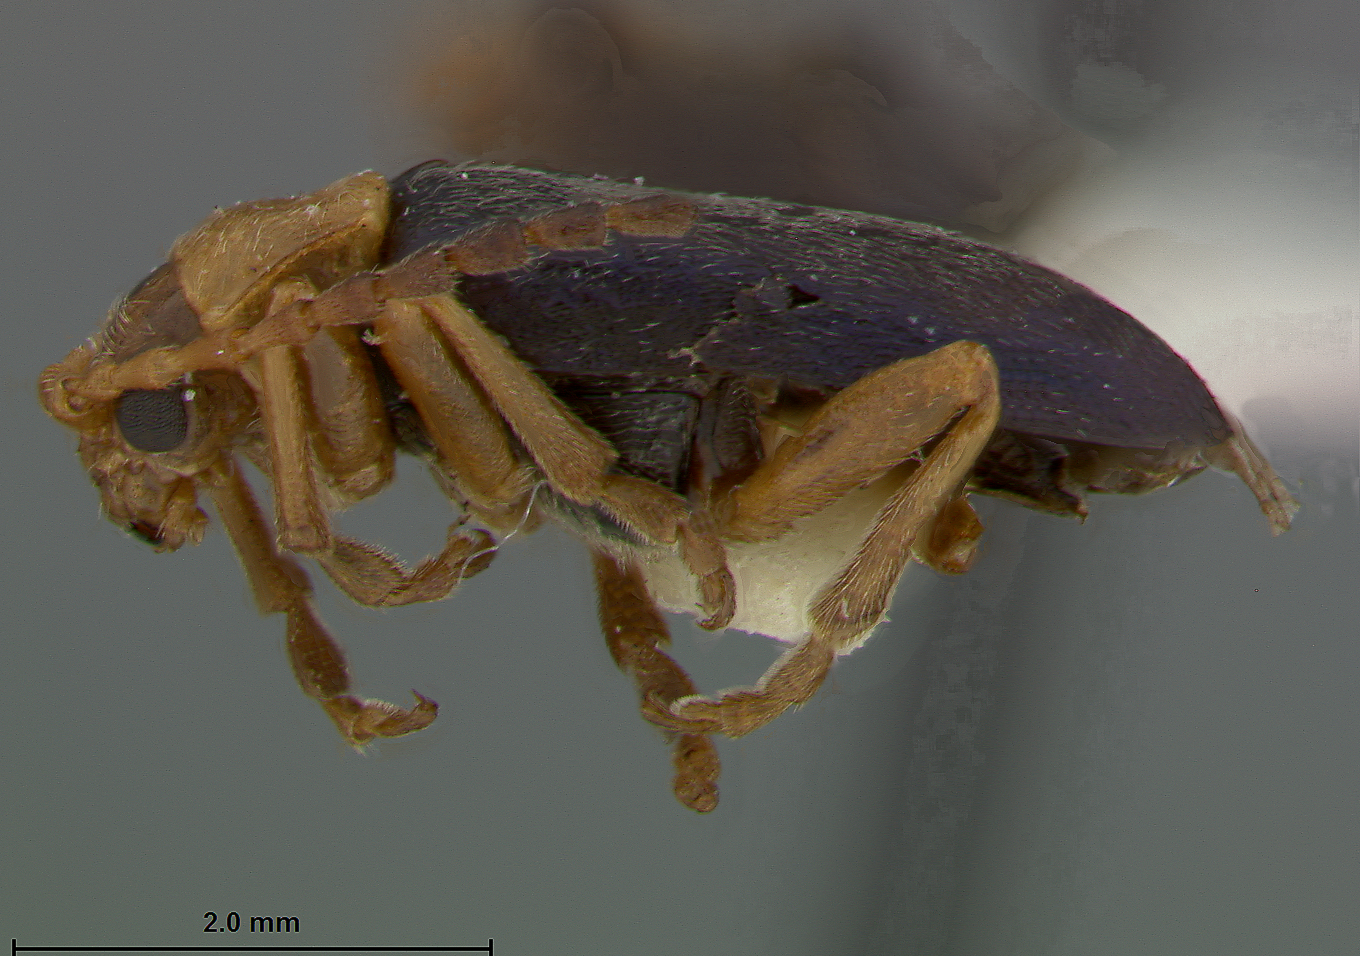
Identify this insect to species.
Phyllobrotica blakeae
